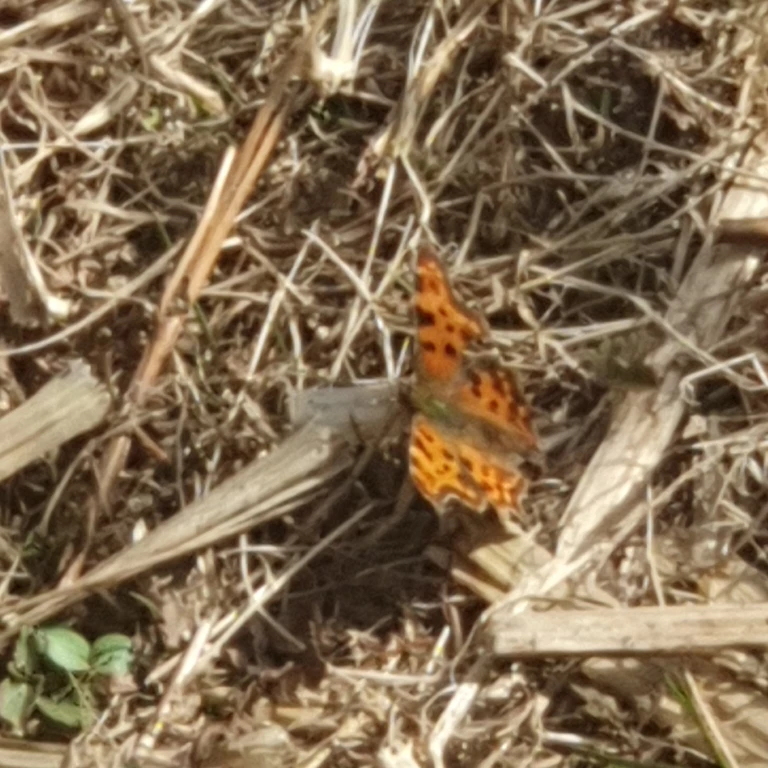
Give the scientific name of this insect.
Polygonia c-album
